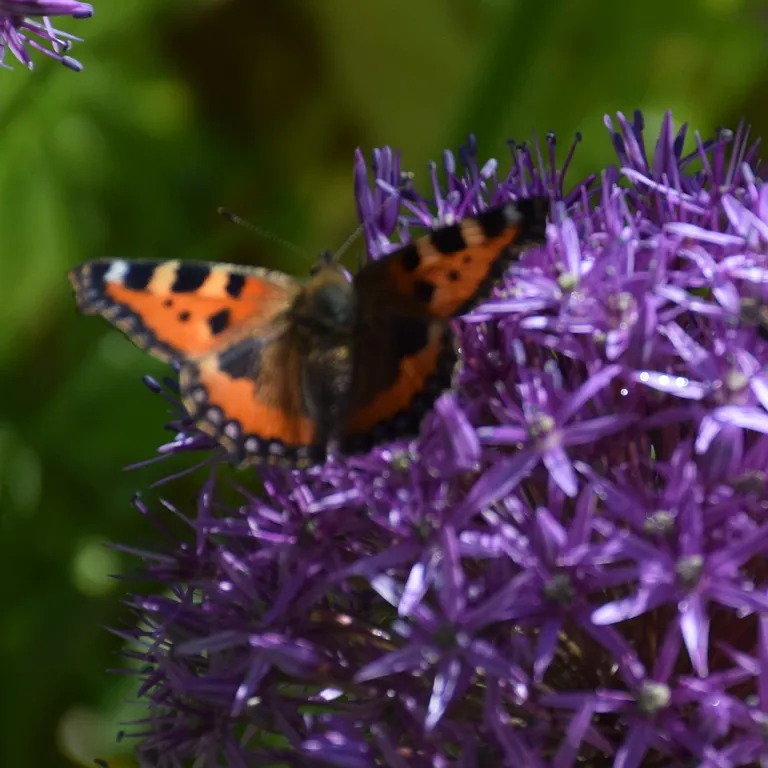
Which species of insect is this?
Aglais urticae
